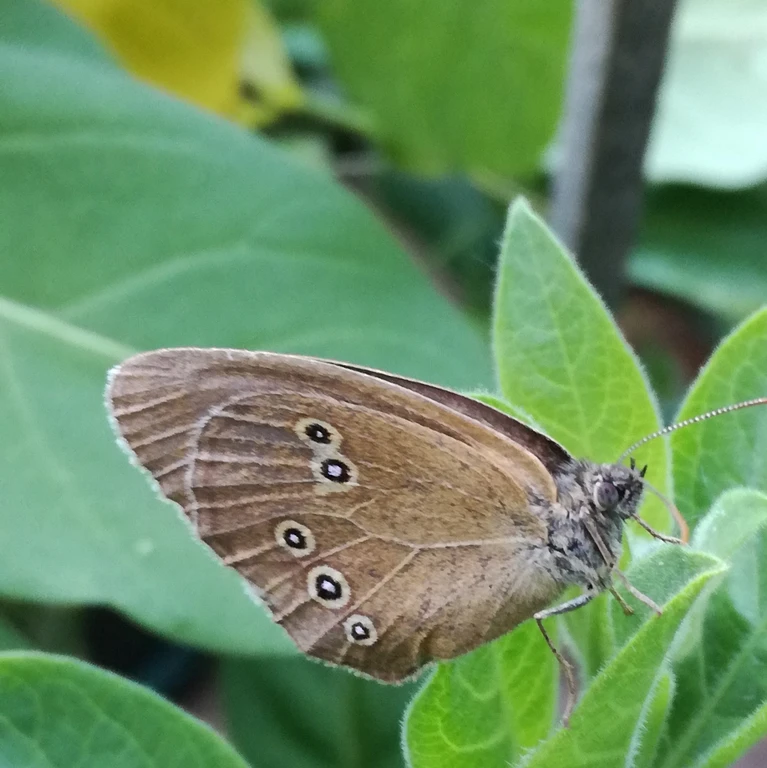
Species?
Aphantopus hyperantus
